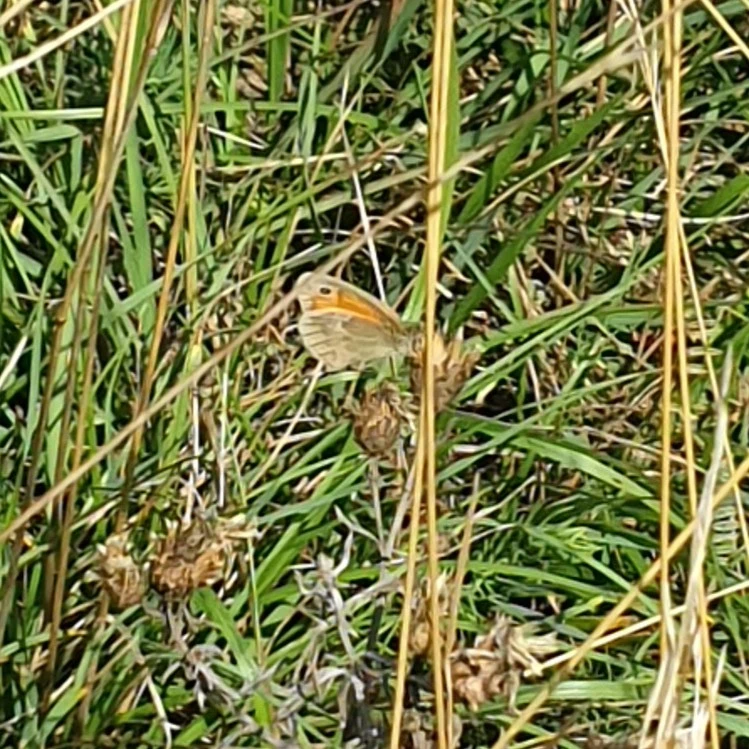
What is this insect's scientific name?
Coenonympha pamphilus
